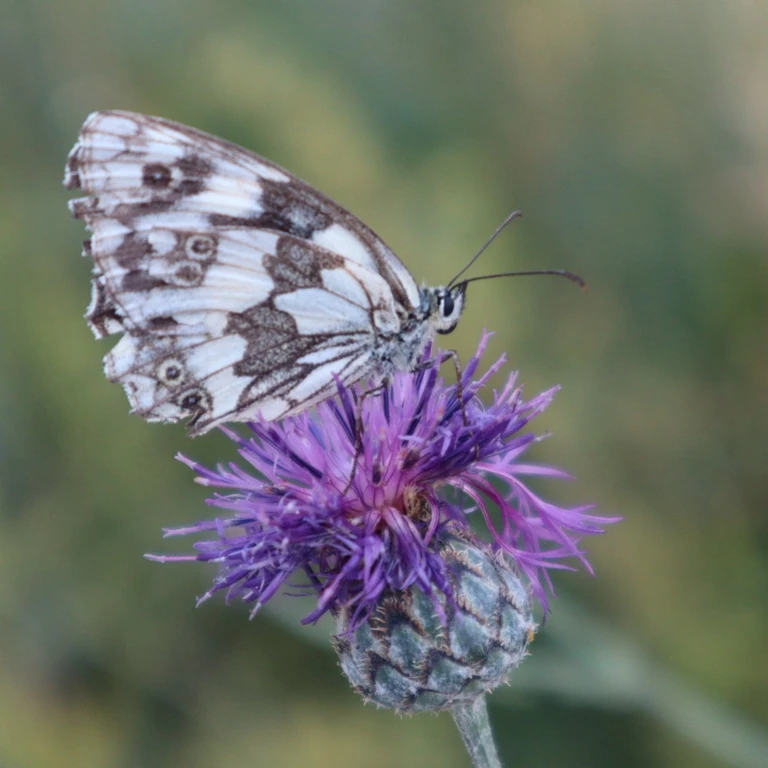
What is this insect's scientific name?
Melanargia galathea
